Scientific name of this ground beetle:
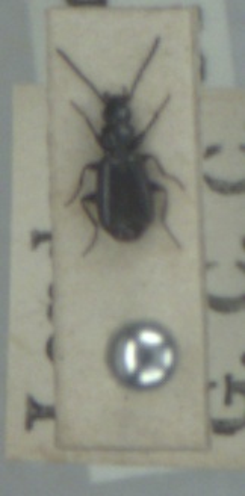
Microlestes maurus
